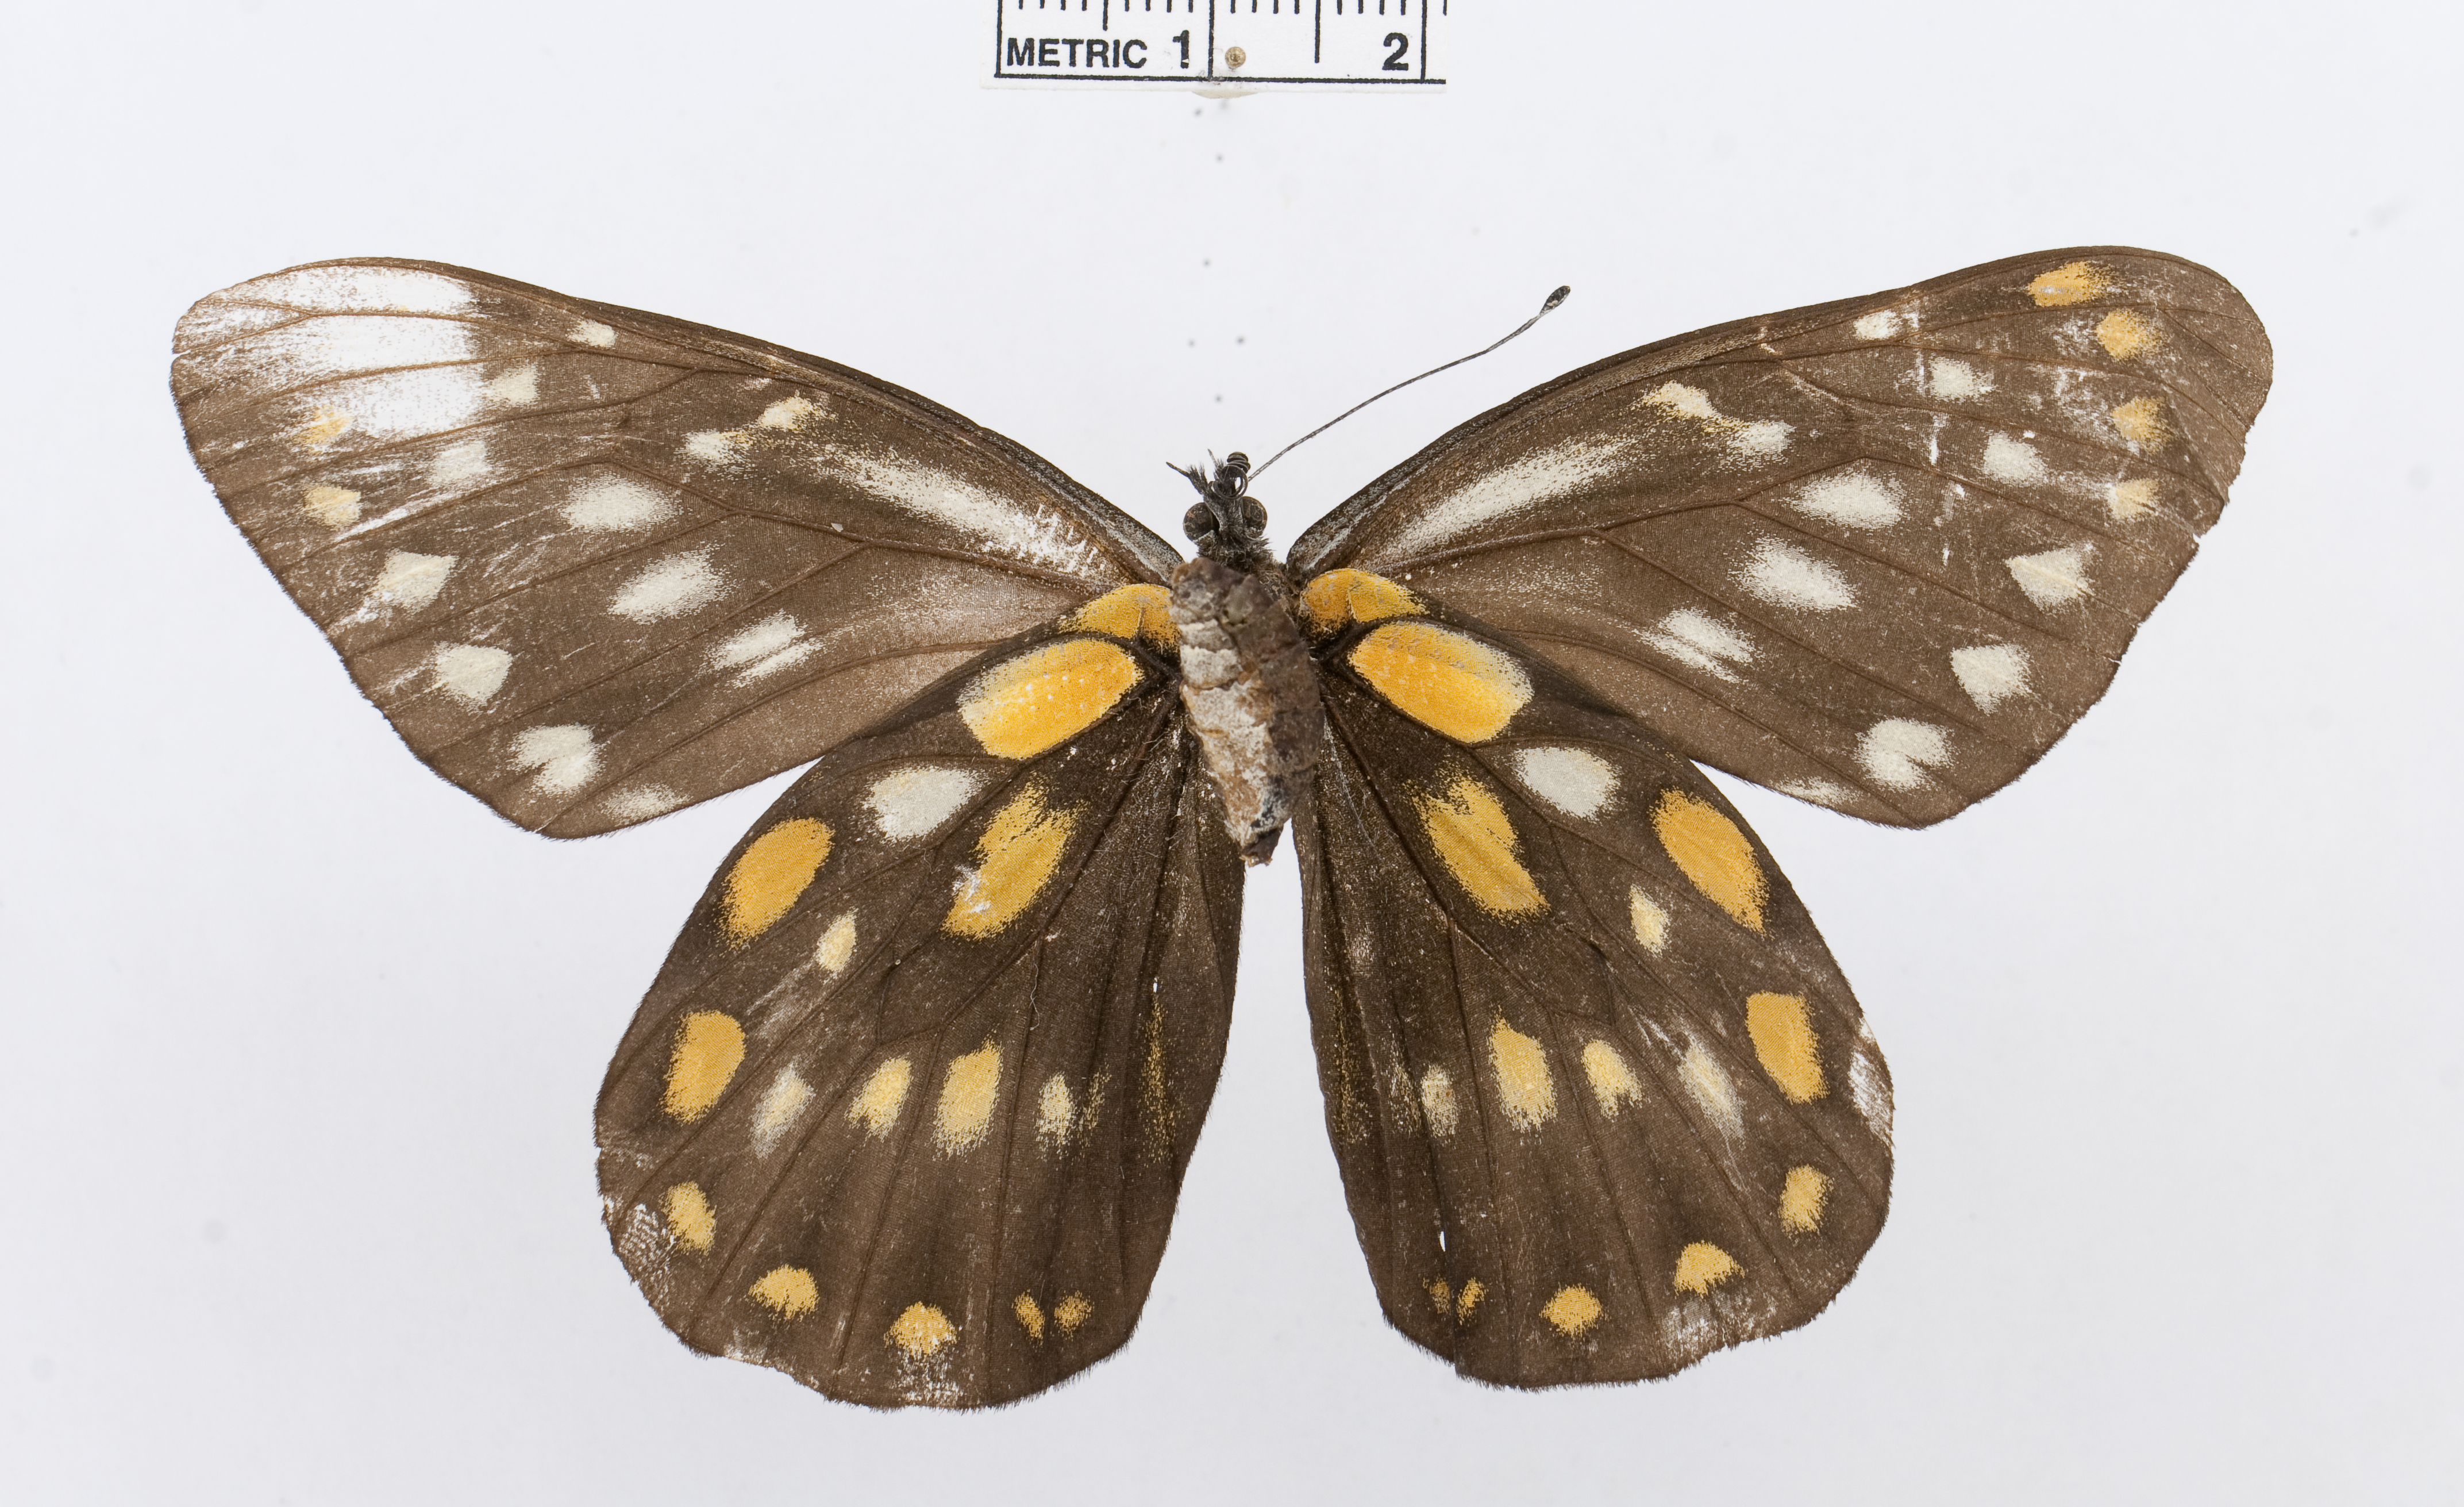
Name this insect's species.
Delias berinda
